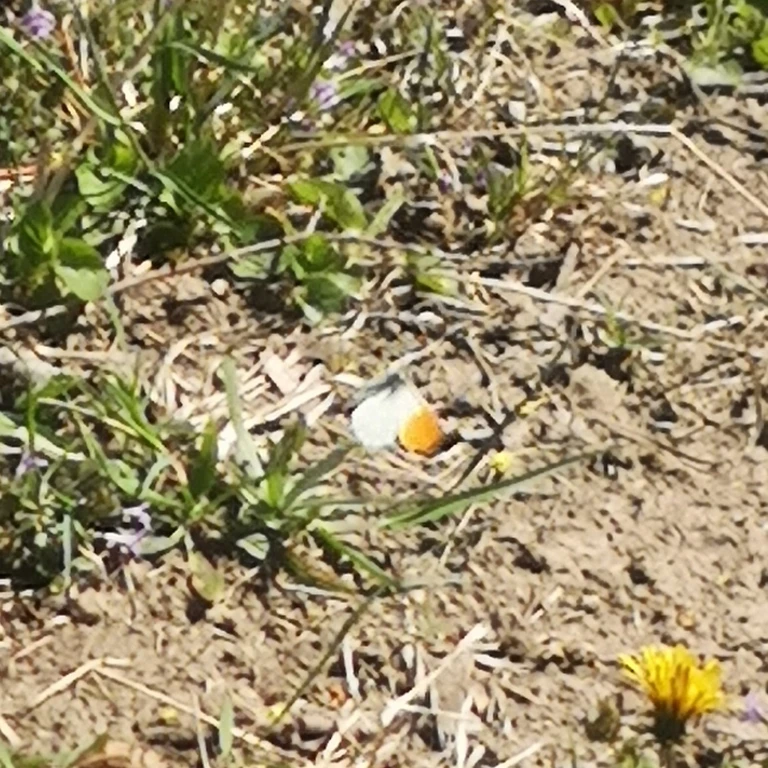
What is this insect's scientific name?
Anthocharis cardamines
